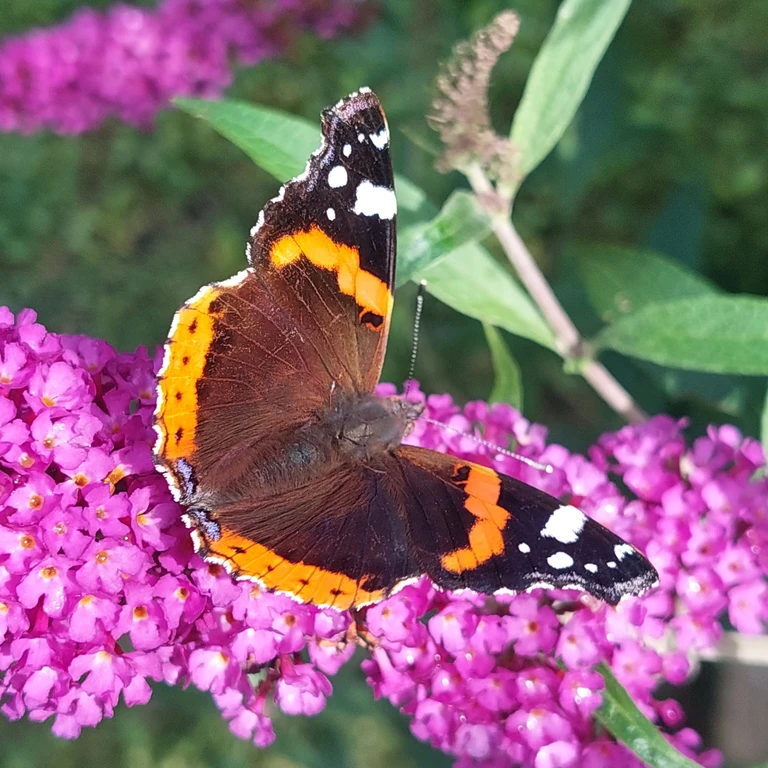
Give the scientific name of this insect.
Vanessa atalanta
